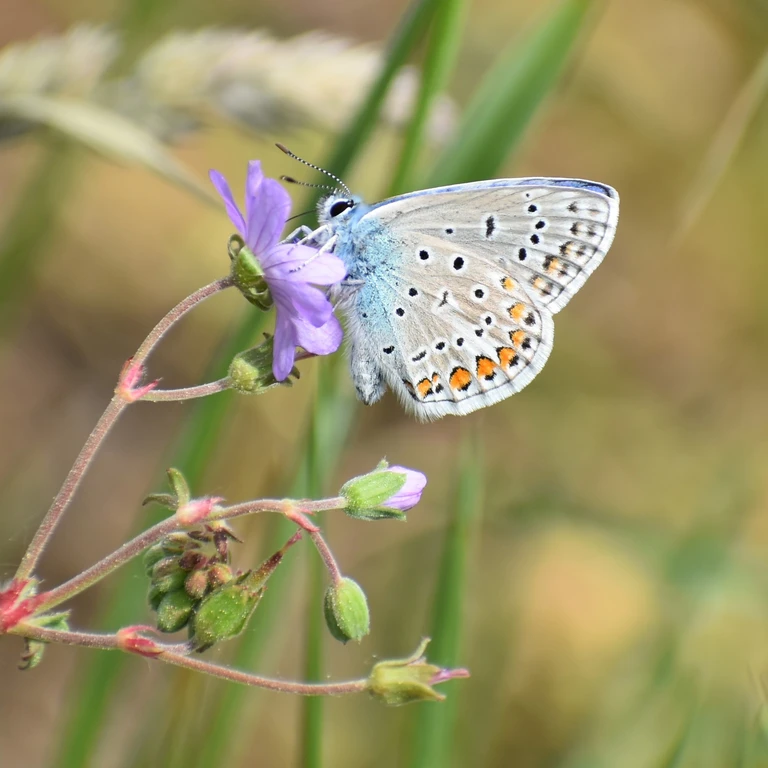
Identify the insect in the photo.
Polyommatus icarus
